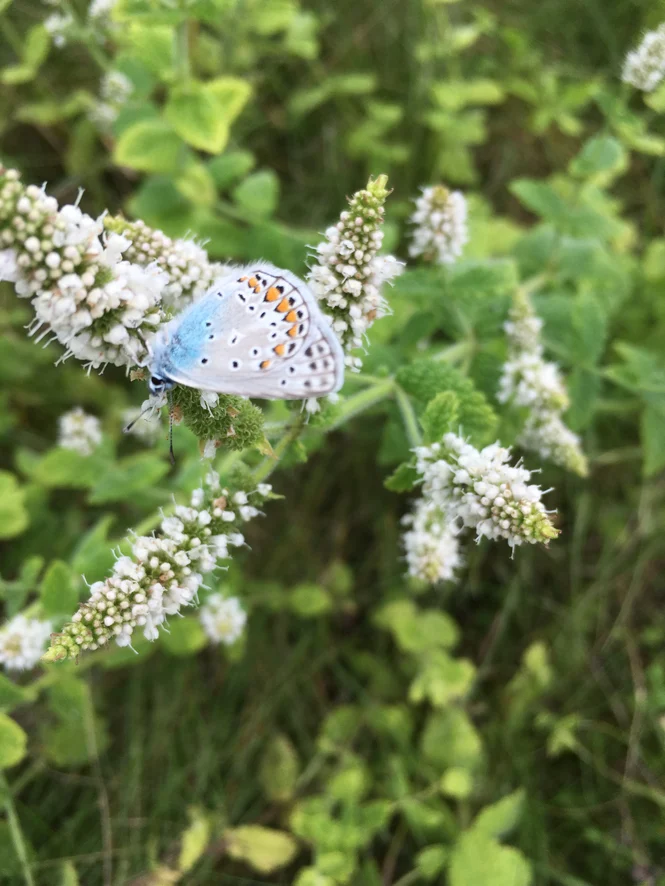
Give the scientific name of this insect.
Polyommatus icarus
